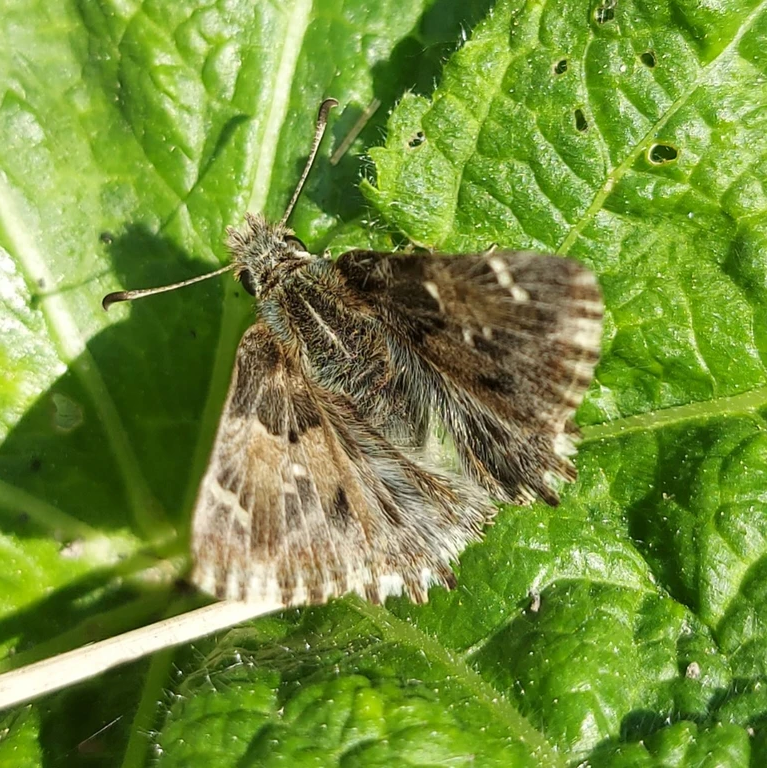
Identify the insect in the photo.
Carcharodus alceae
